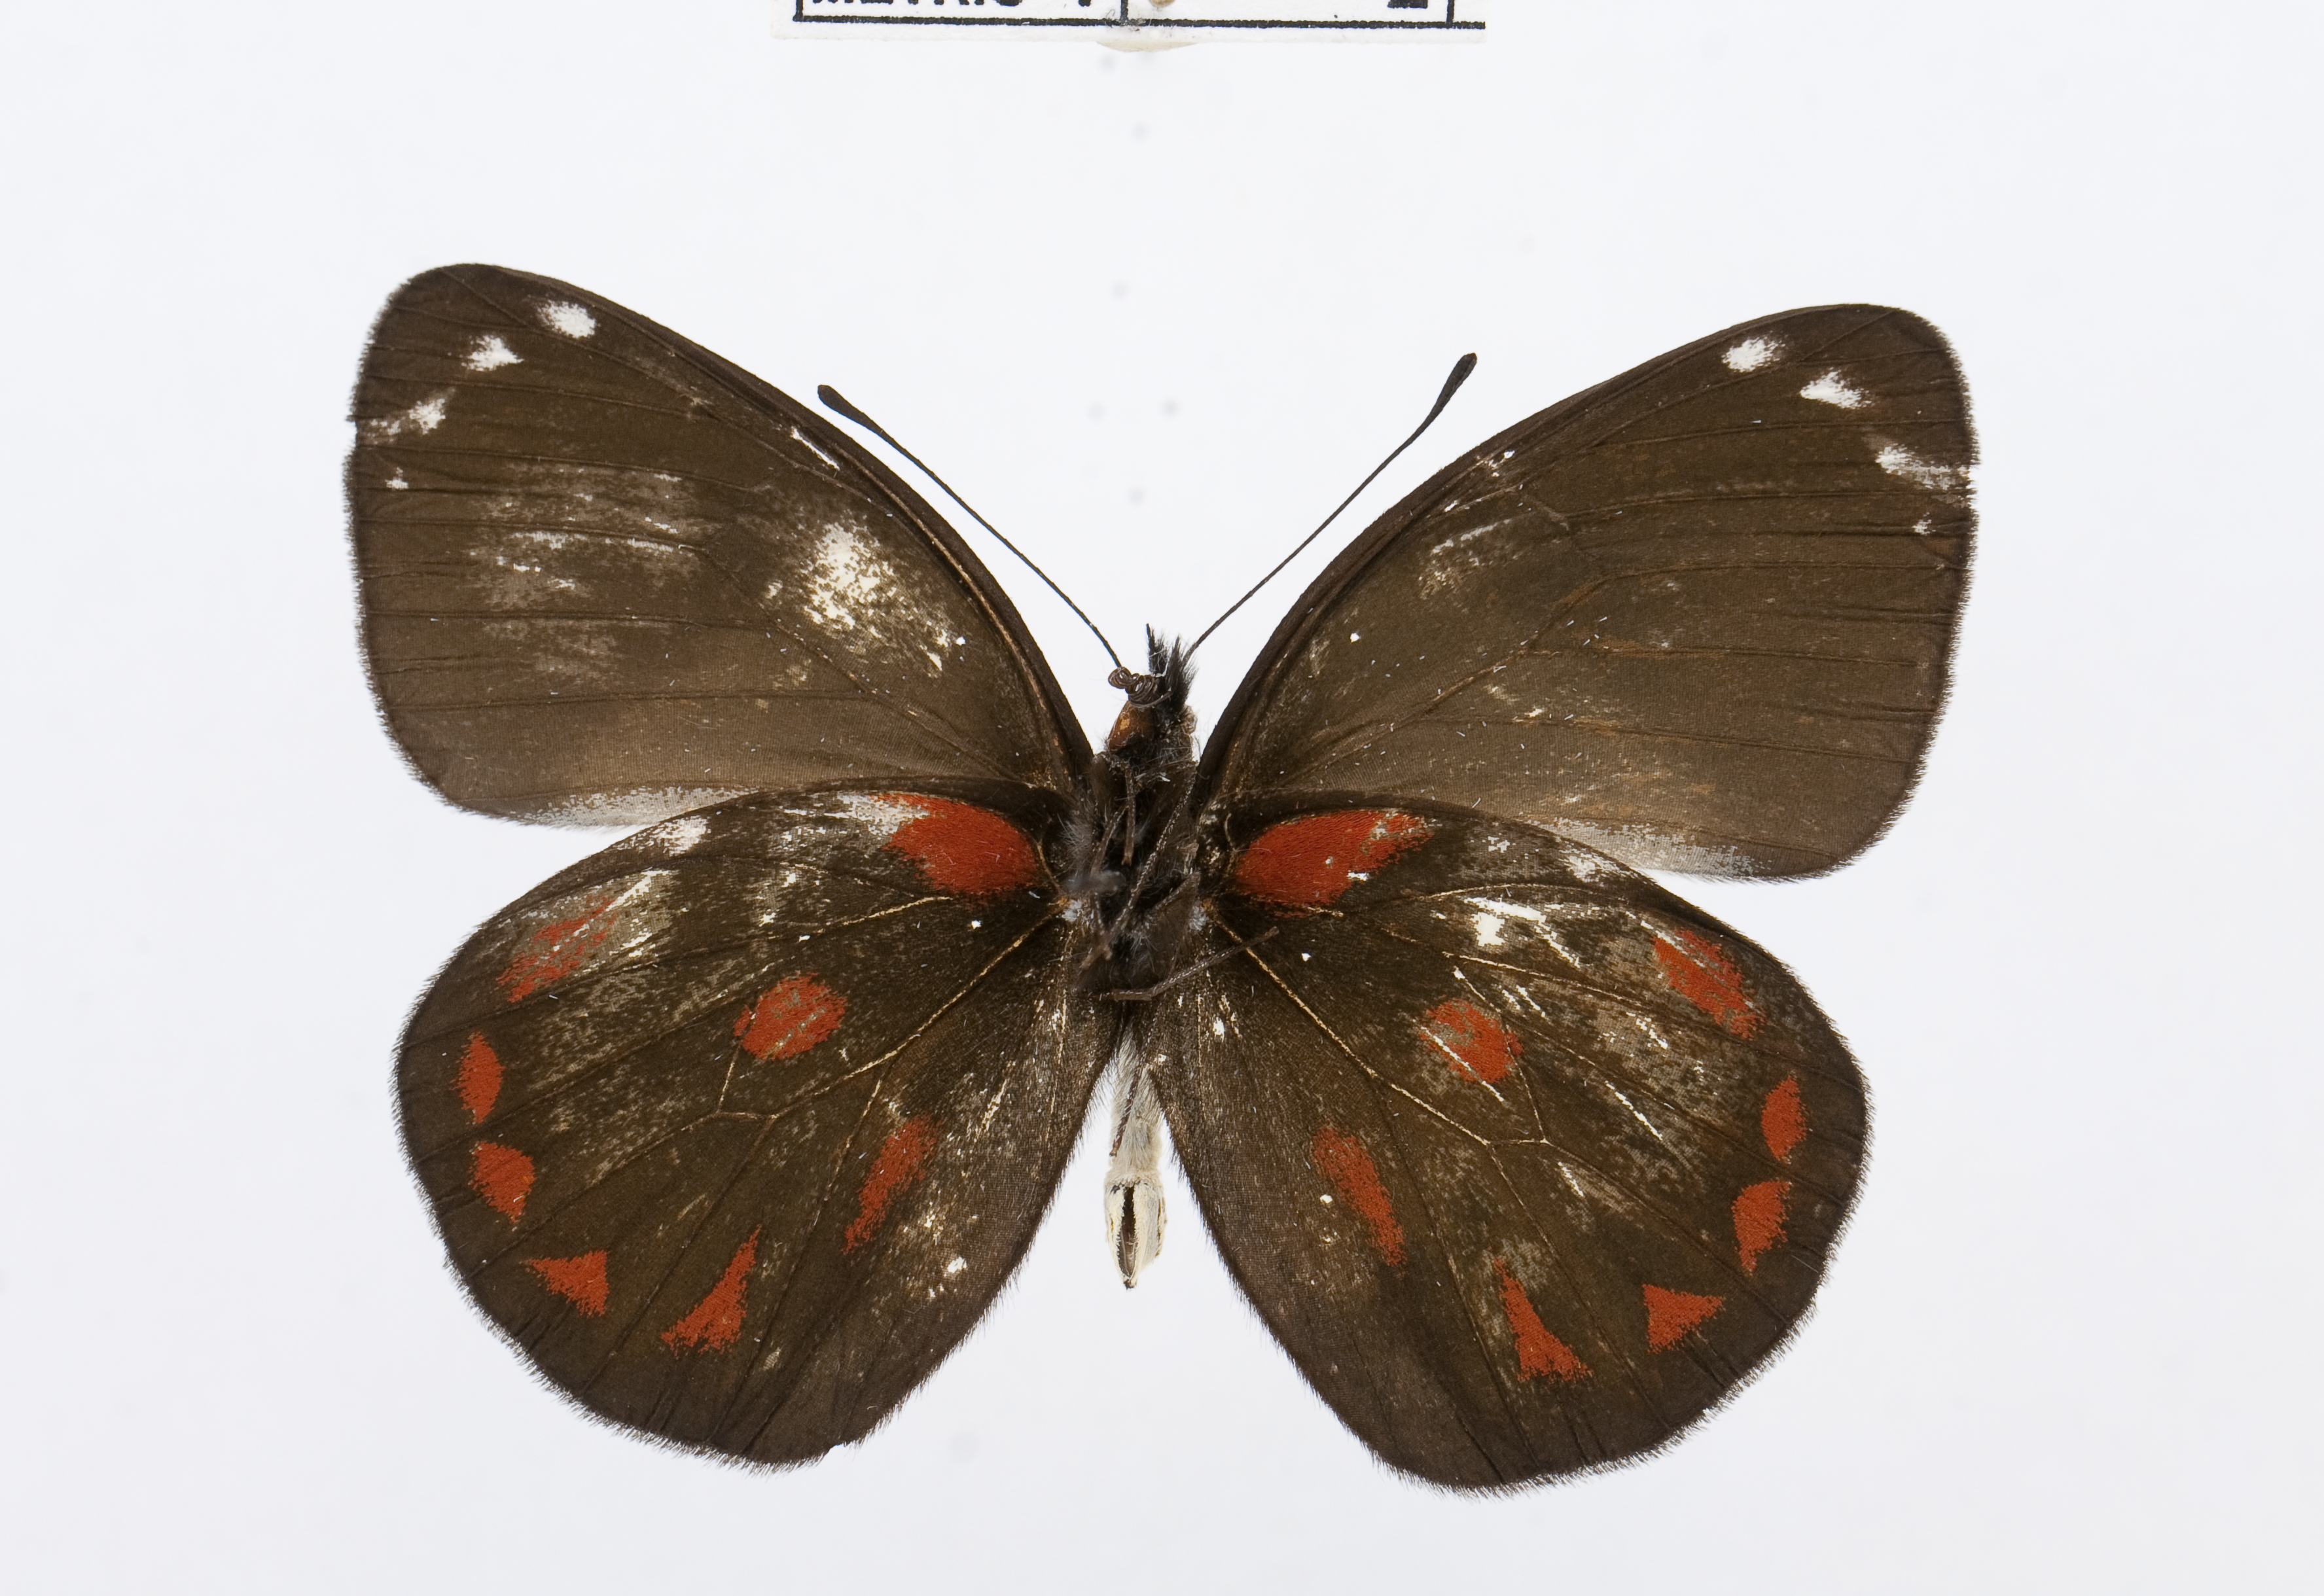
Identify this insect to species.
Delias bornemanni
